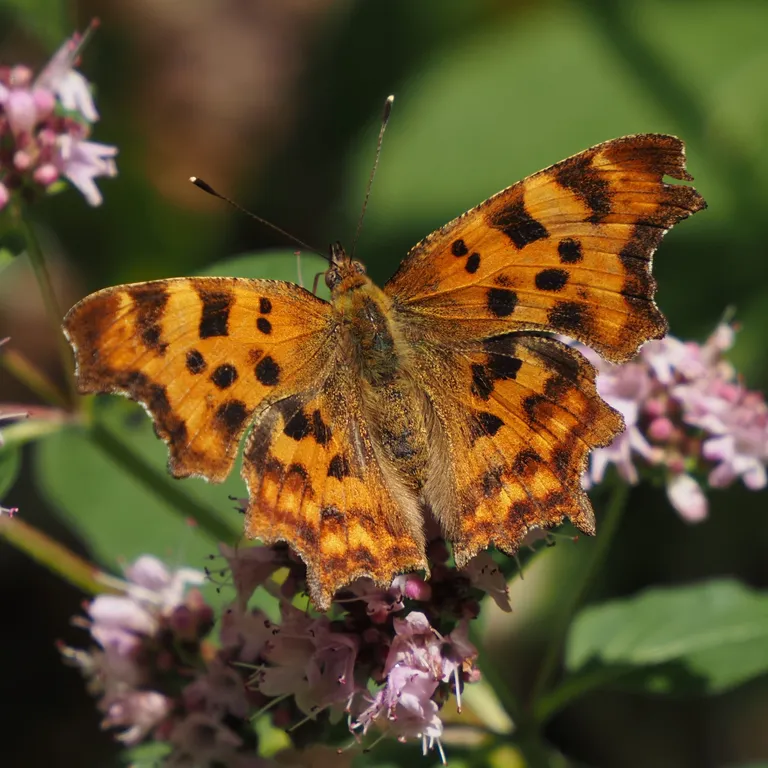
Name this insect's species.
Polygonia c-album
